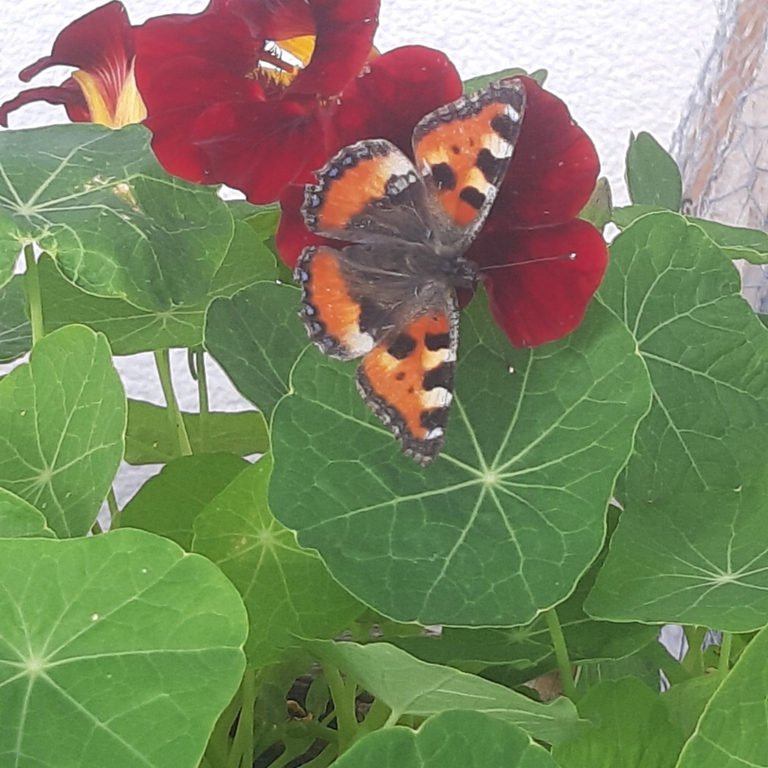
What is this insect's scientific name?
Aglais urticae
